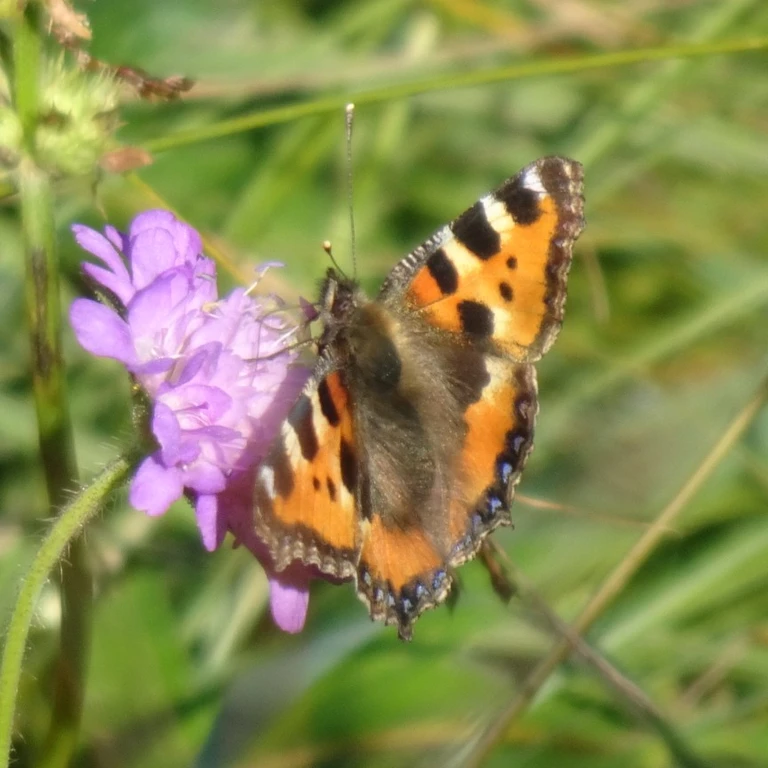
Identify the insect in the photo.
Aglais urticae
